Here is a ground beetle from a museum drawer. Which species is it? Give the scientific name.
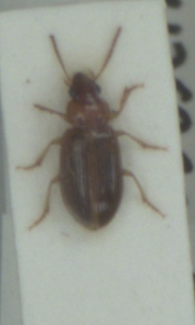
Bradycellus harpalinus
